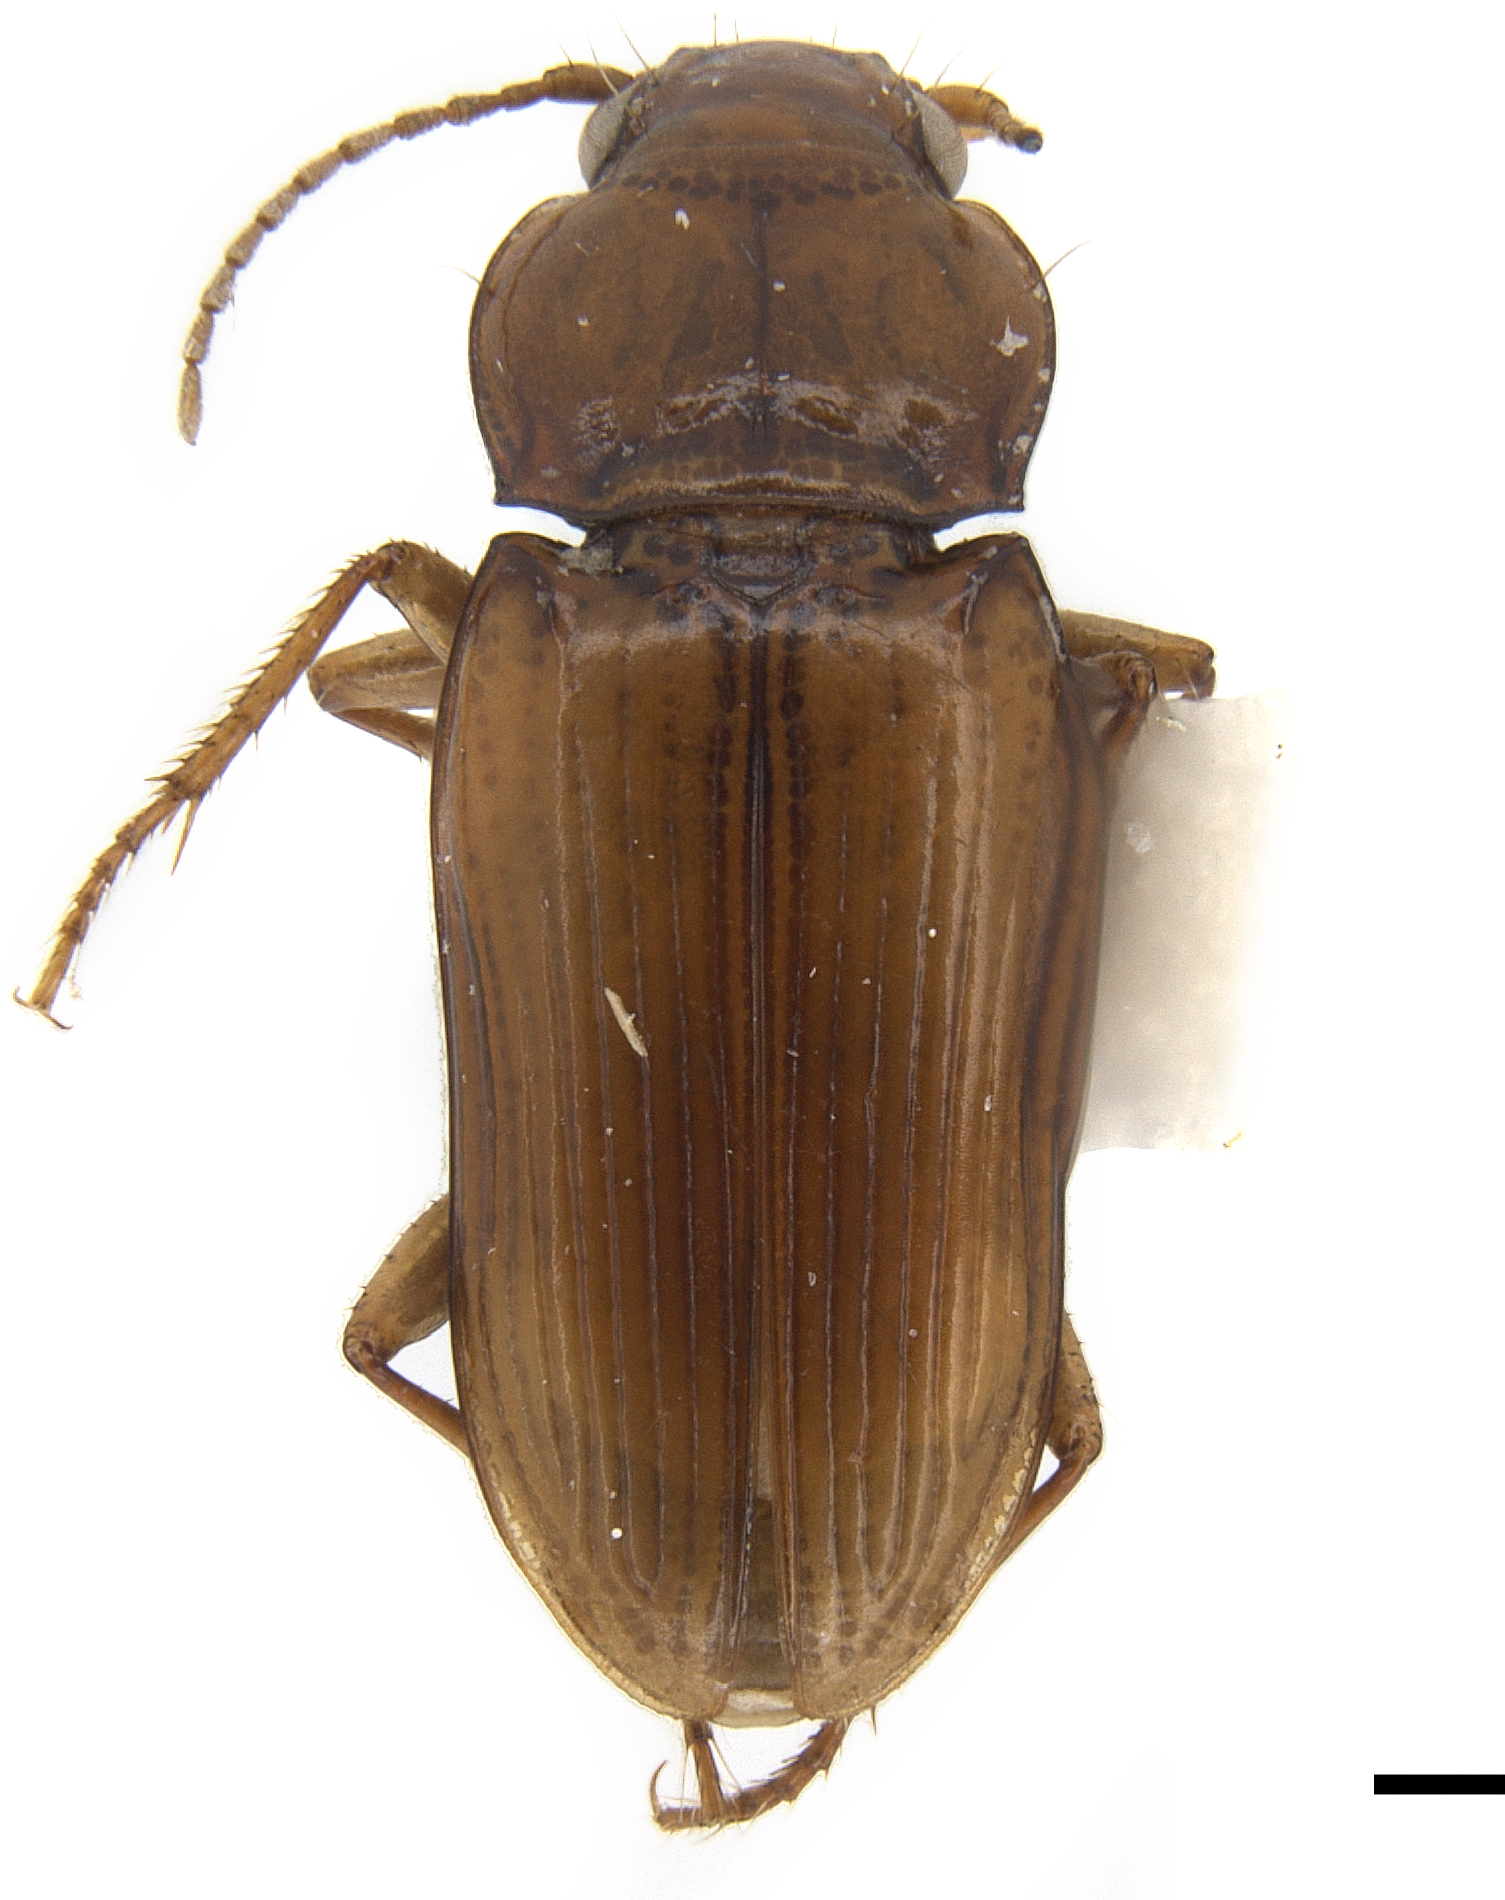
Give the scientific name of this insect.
Diplochaetus rutilus
